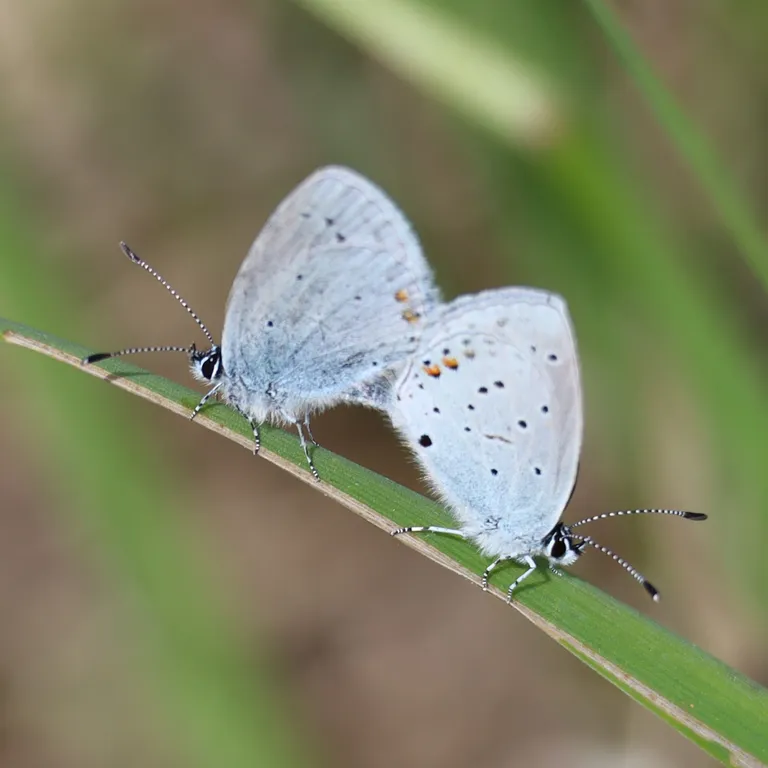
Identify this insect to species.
Cupido argiades (also Elkalyce argiades)
